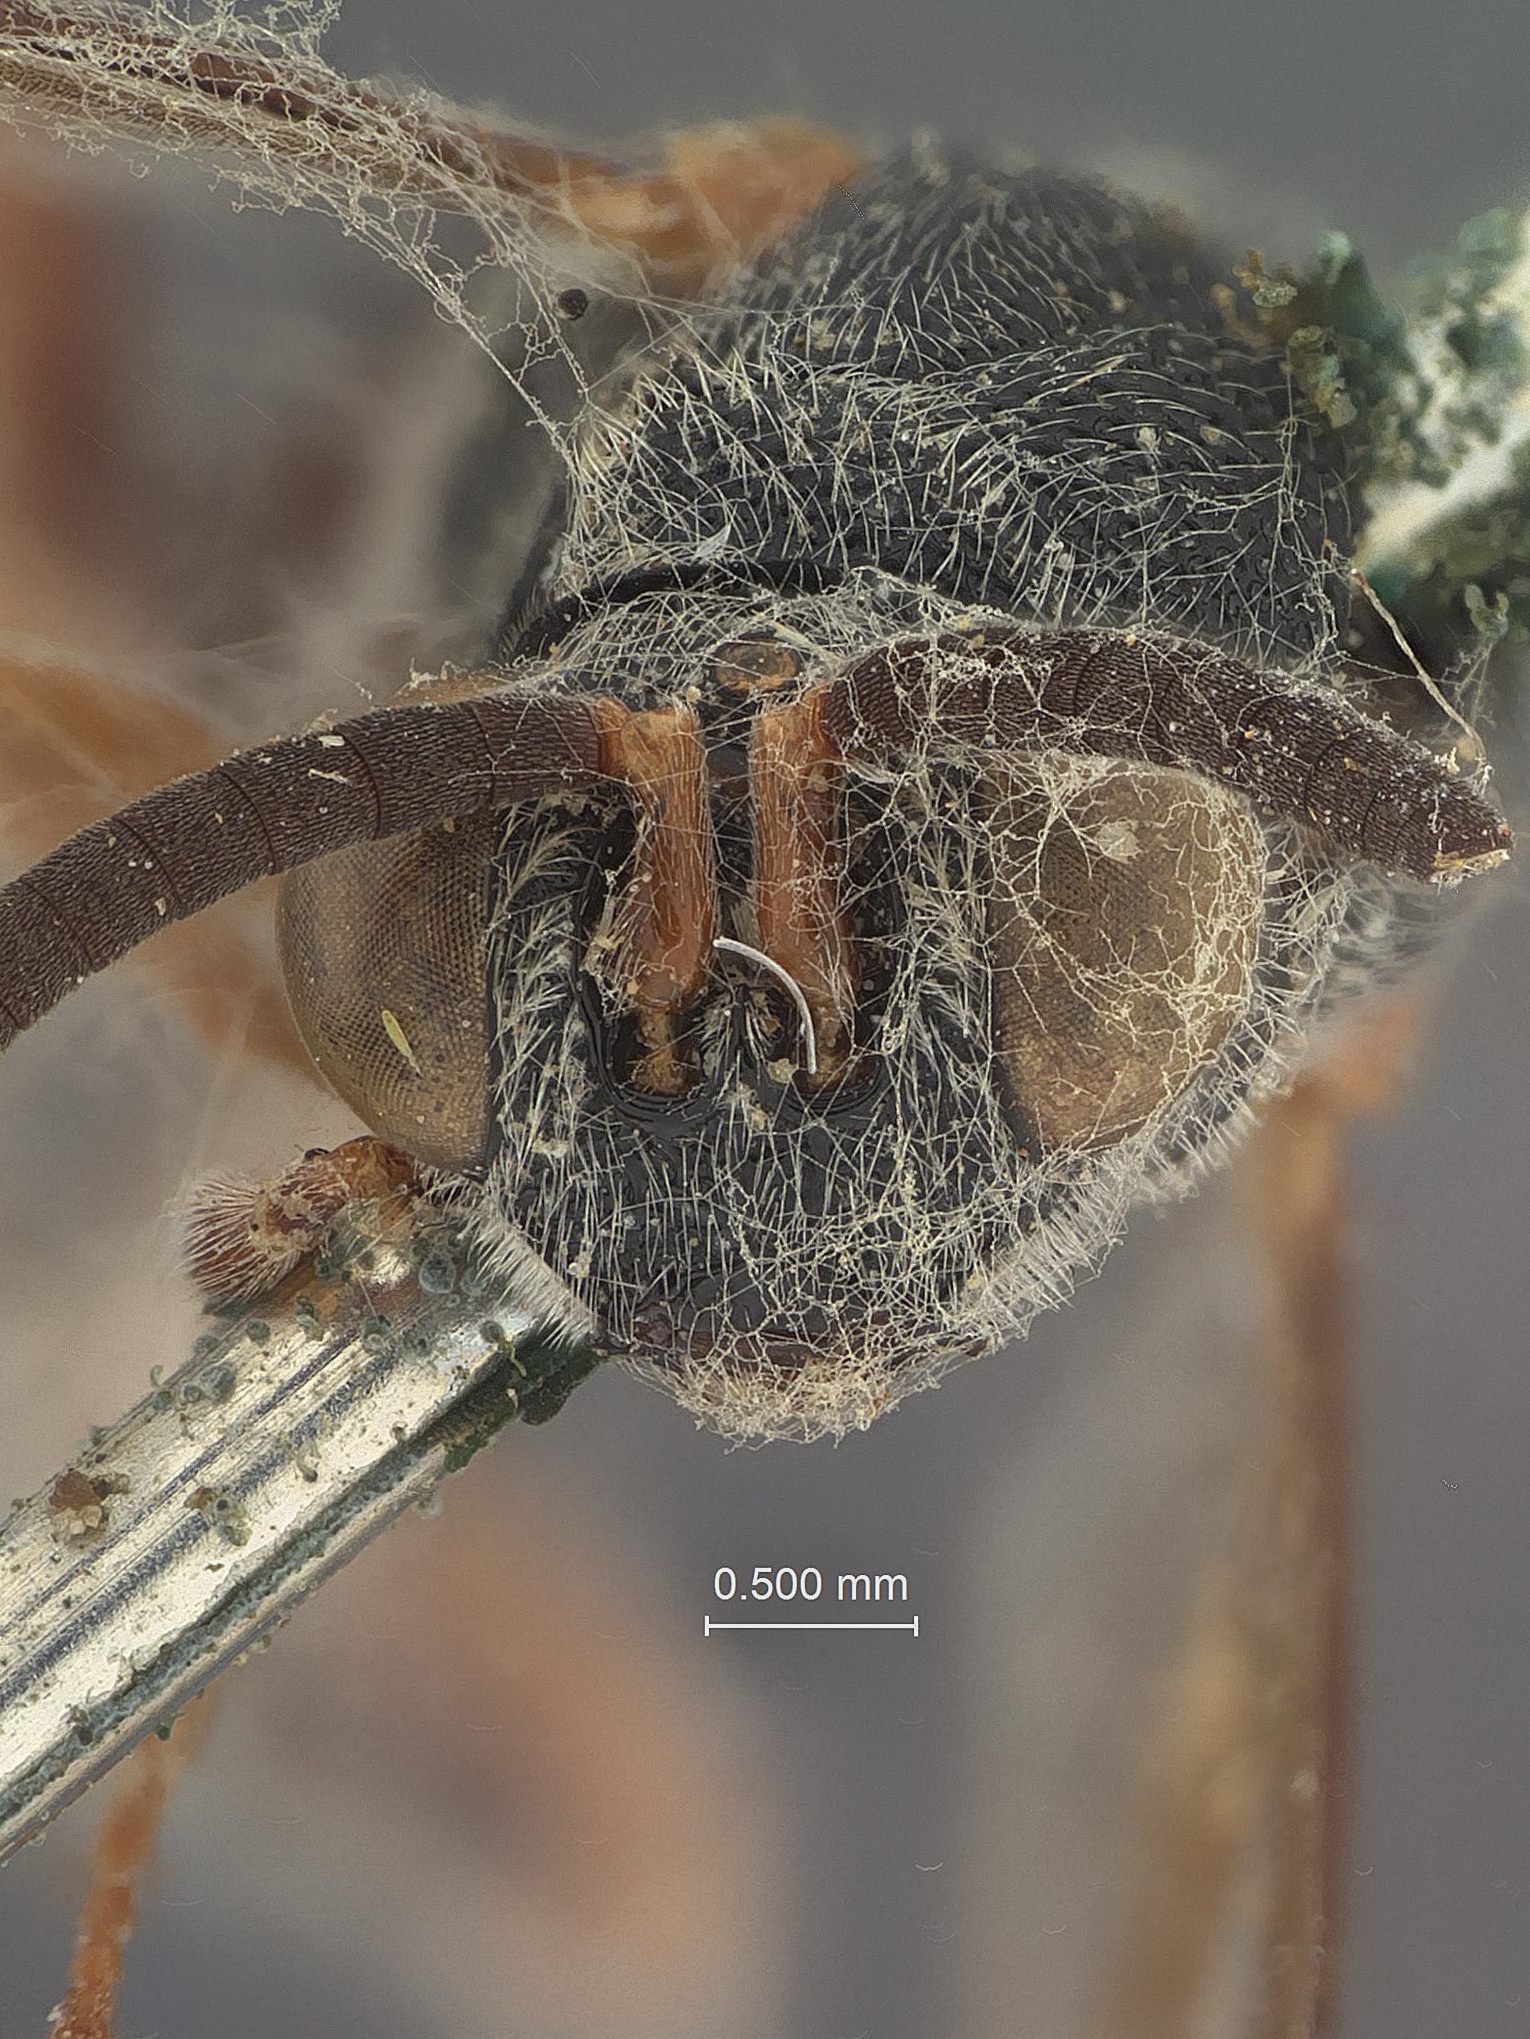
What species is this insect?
Brachymeria sureke
